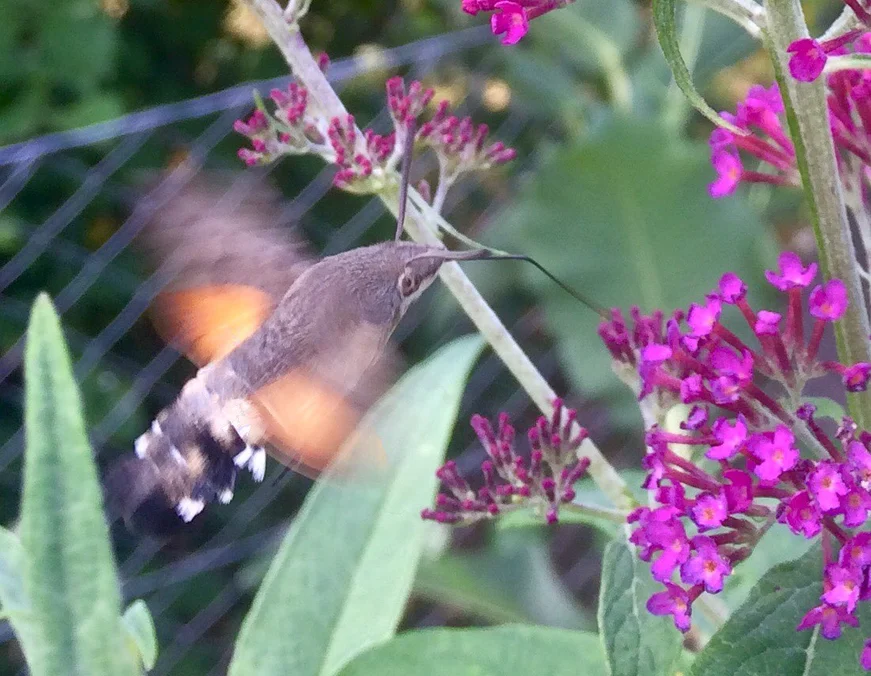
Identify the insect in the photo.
Macroglossum stellatarum
